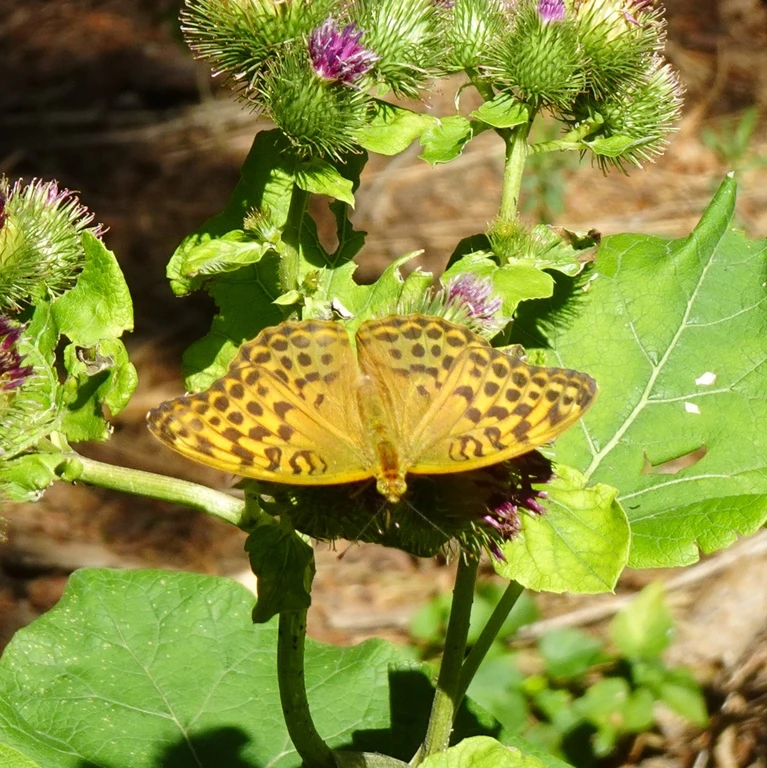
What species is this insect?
Argynnis paphia
